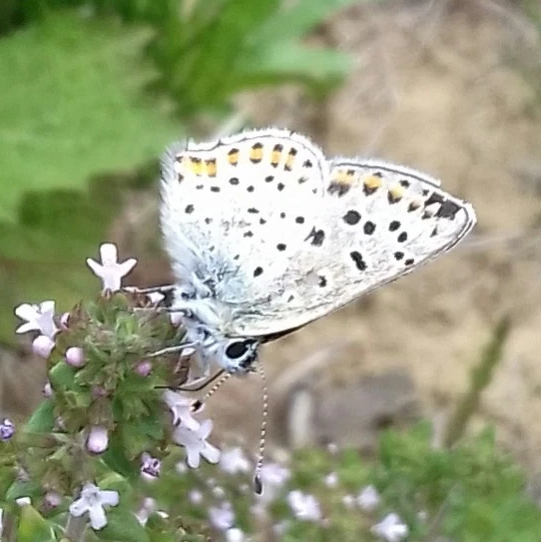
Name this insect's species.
Lycaena tityrus (also Loweia tityrus)
